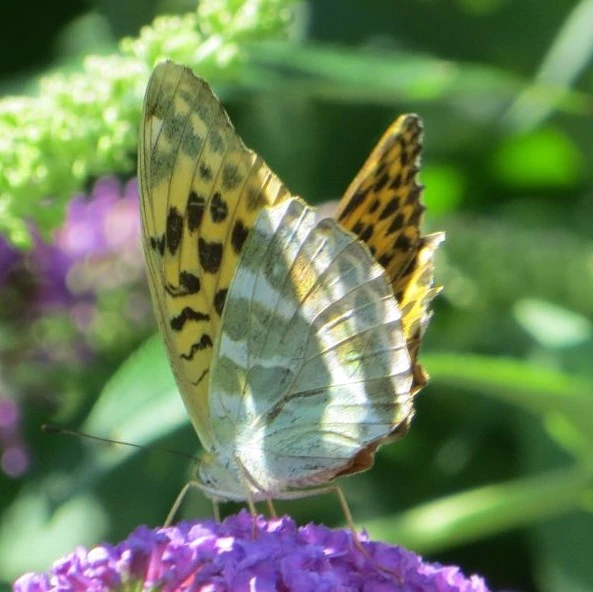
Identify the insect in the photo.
Argynnis paphia
